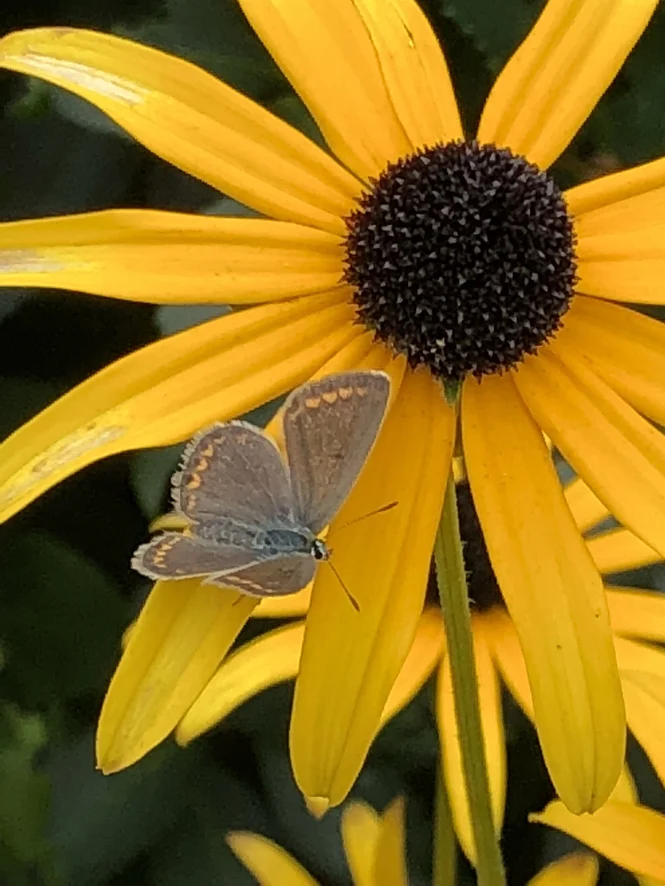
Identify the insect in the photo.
Polyommatus icarus
